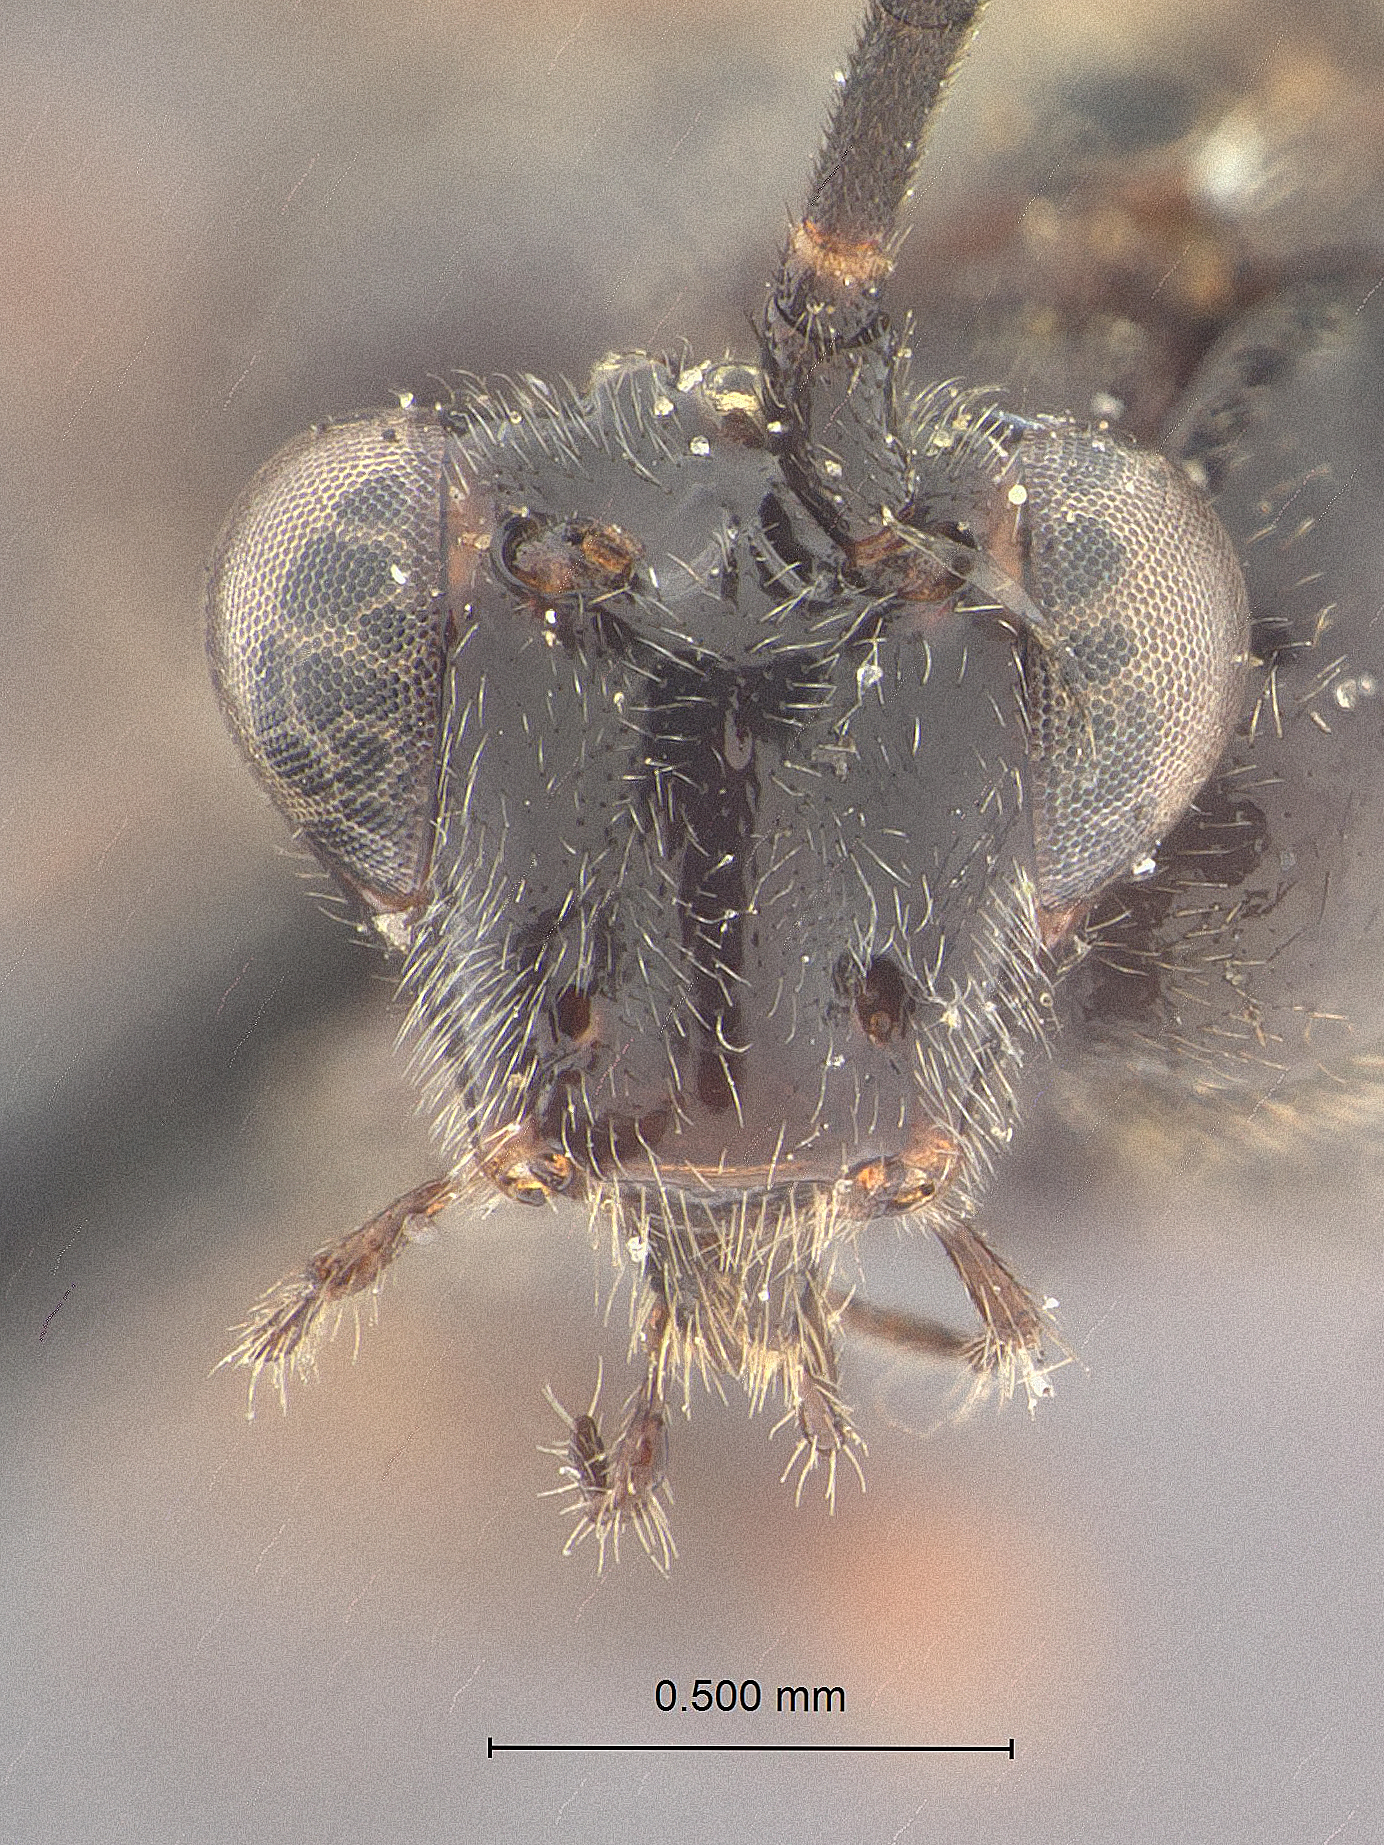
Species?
Bassus rugareolatus
